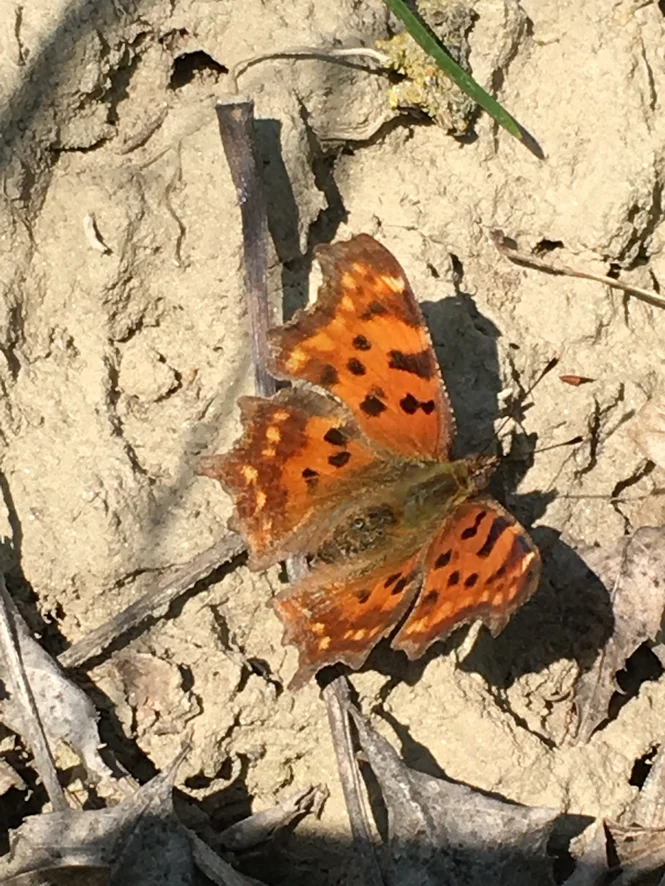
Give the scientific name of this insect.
Polygonia c-album
